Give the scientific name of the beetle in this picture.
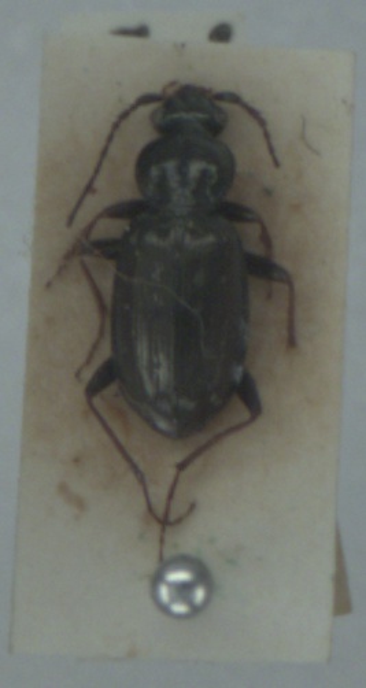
Loricera pilicornis
